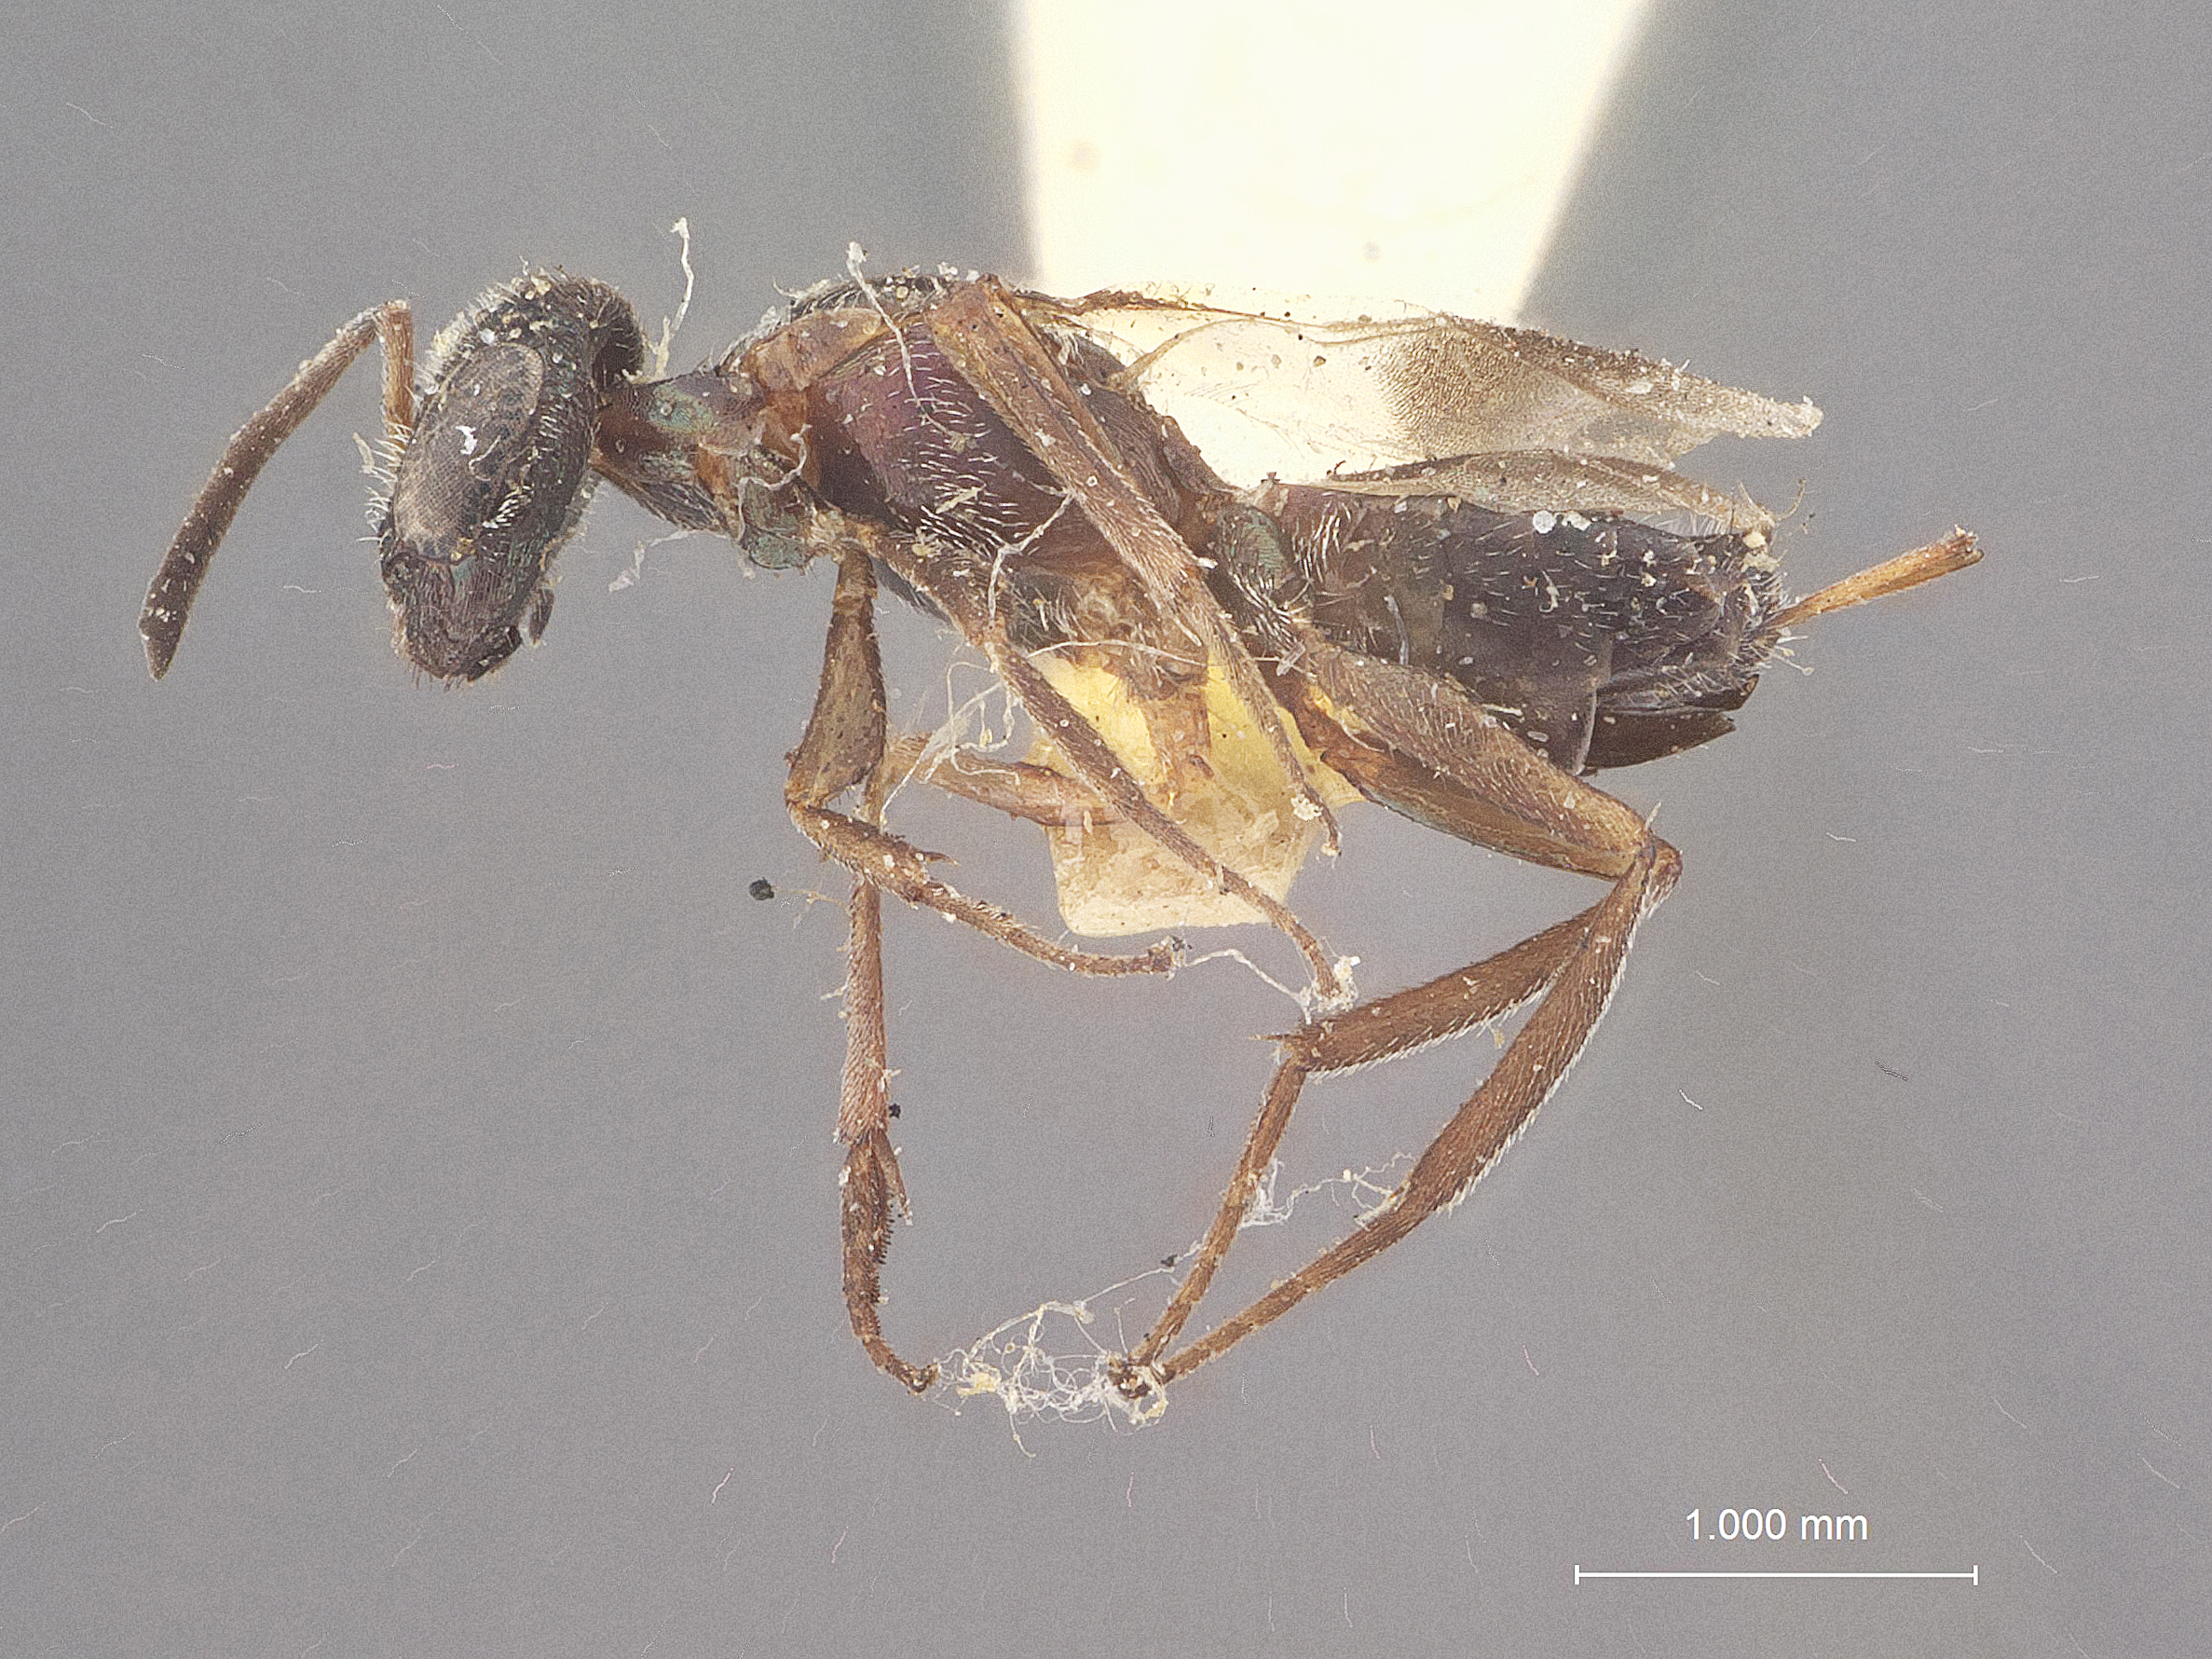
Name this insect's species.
Eupelmus picea
